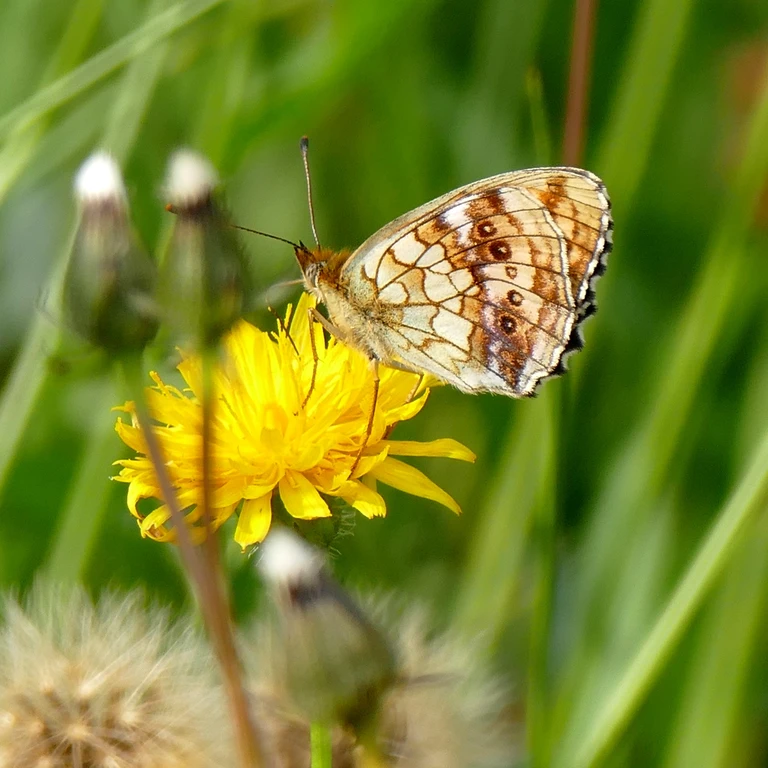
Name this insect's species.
Brenthis ino
